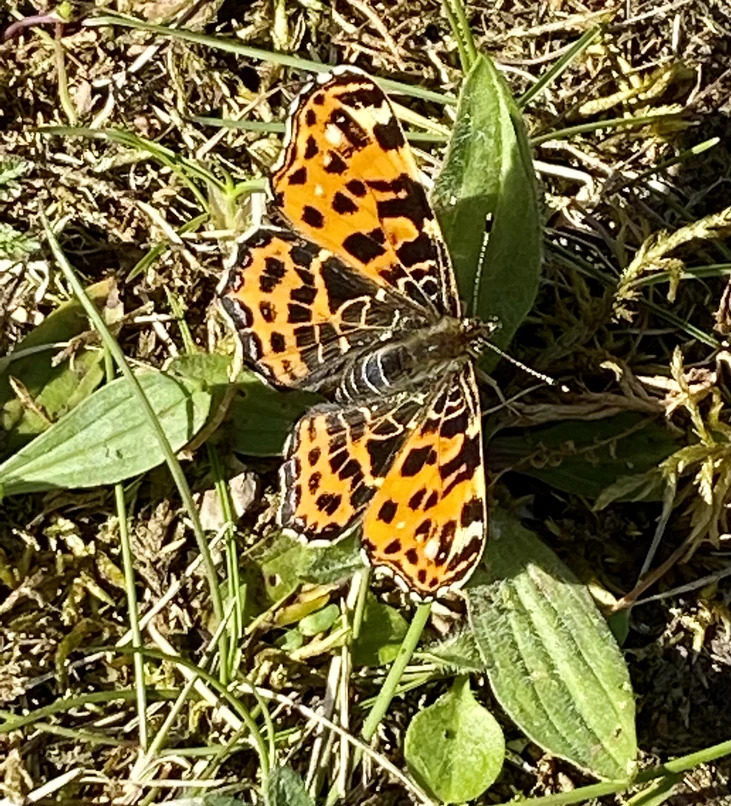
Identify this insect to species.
Araschnia levana
